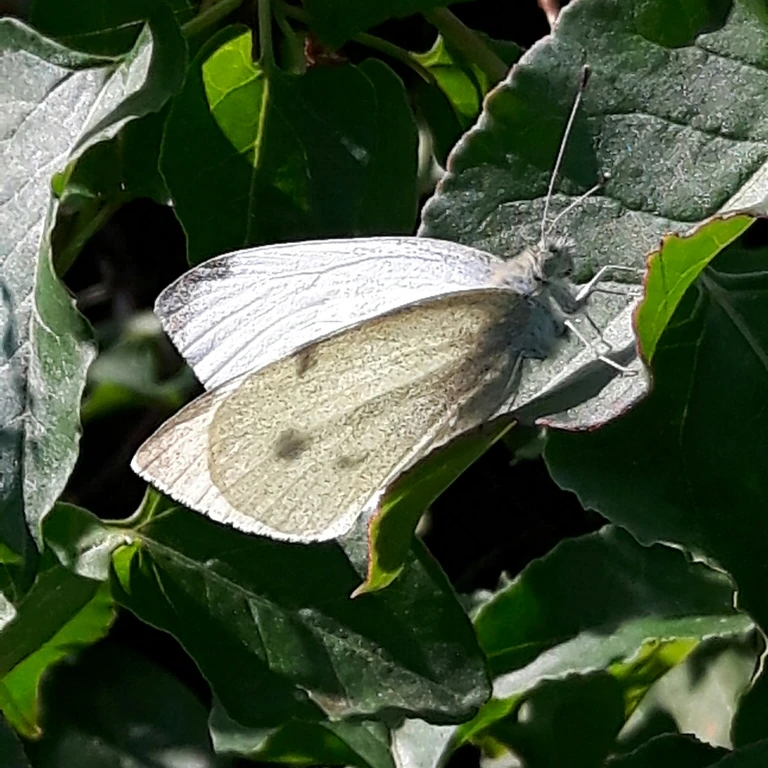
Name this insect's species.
Pieris rapae
